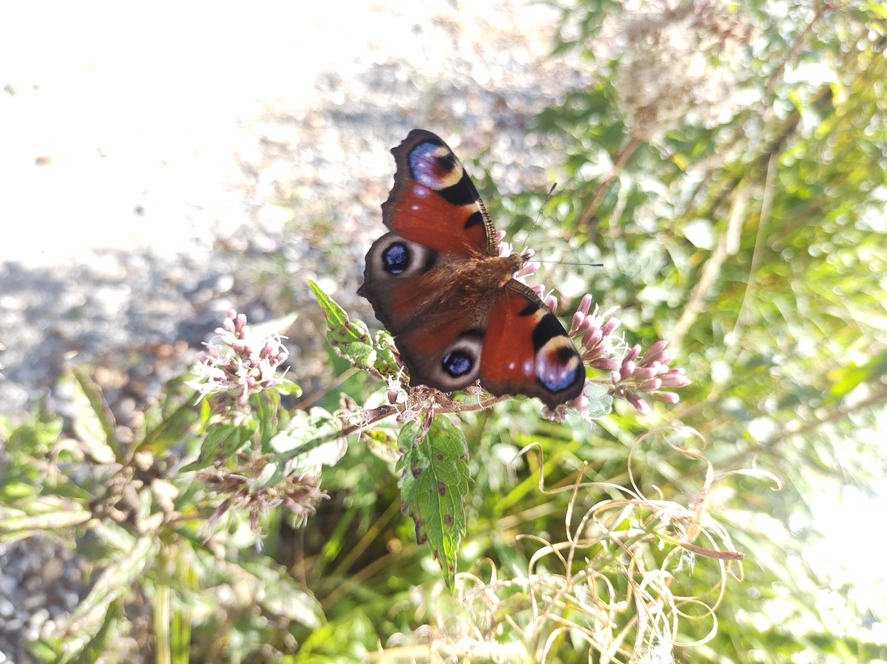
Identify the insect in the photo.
Aglais io
